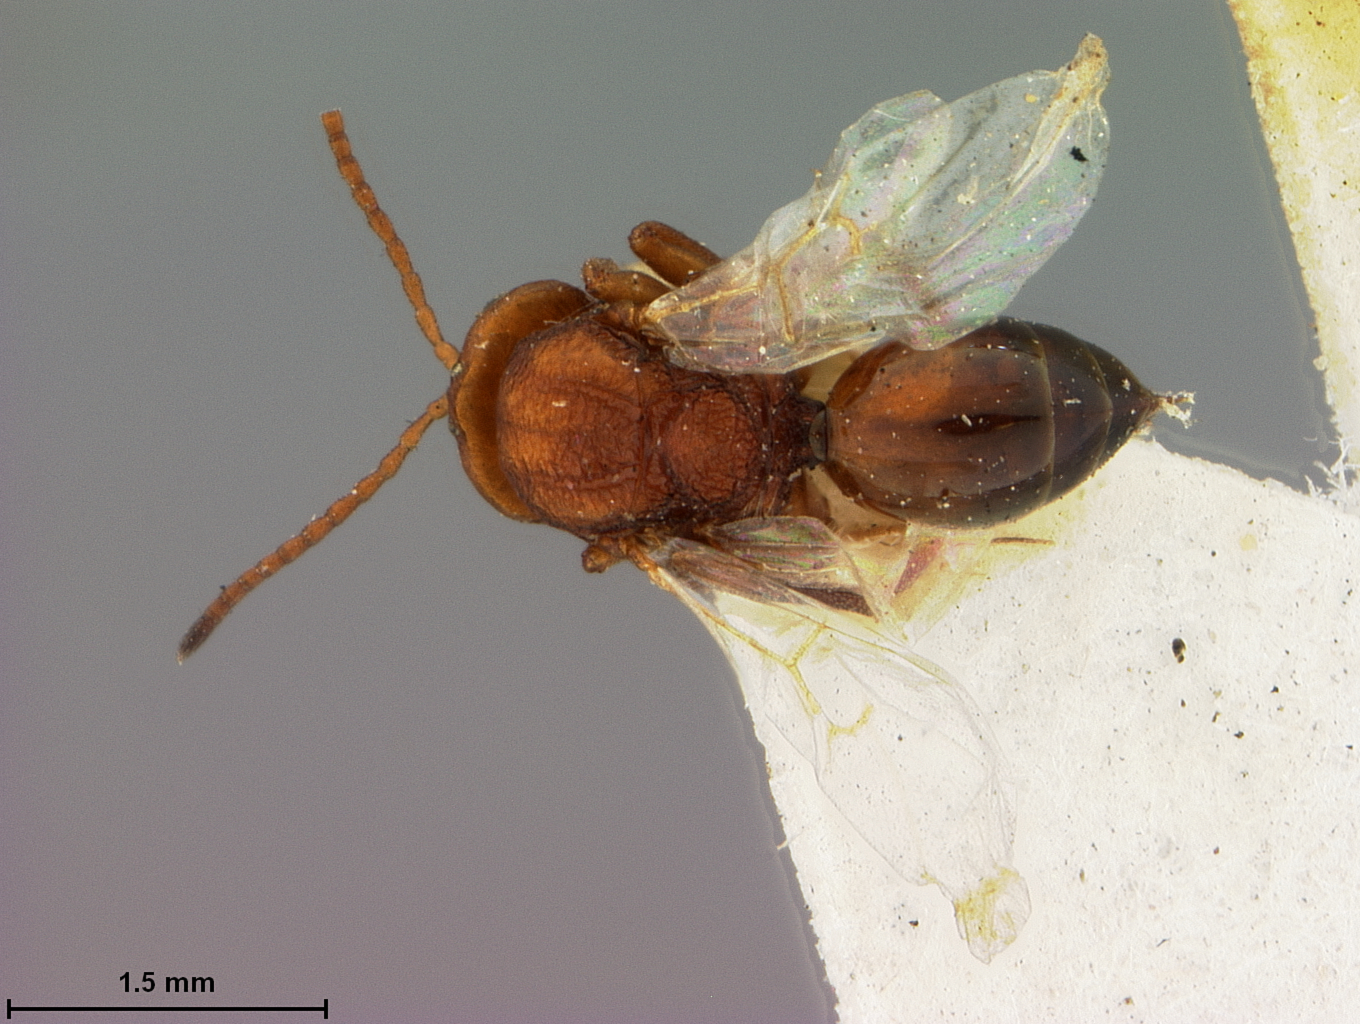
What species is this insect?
Callirhytis fructicola
